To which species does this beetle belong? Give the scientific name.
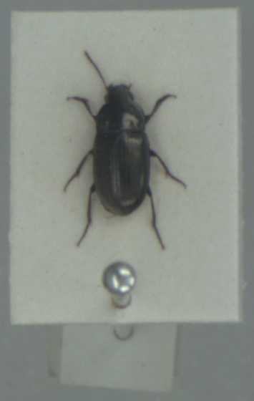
Amara tibialis
